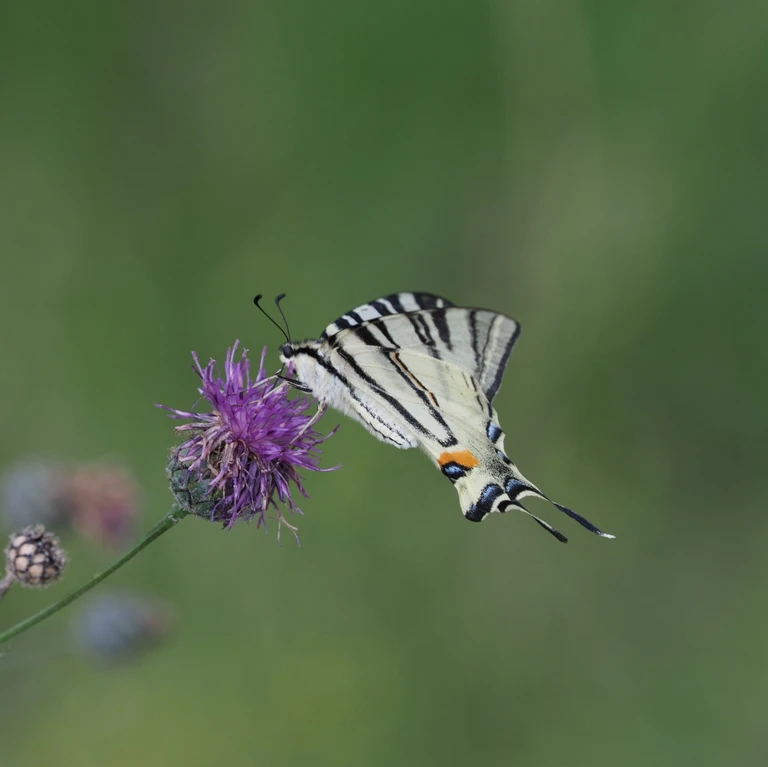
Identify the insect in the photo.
Iphiclides podalirius
